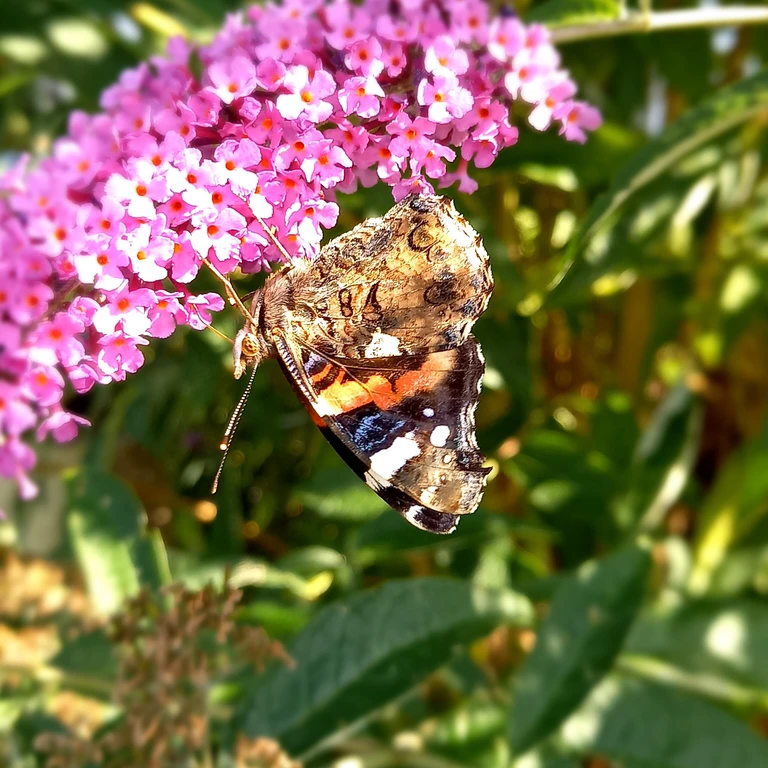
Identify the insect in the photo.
Vanessa atalanta
